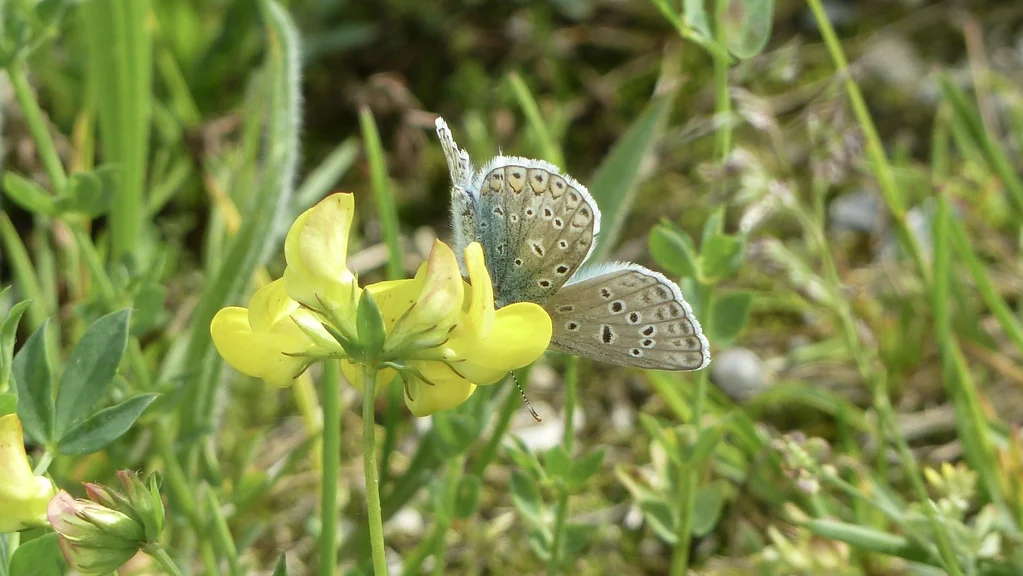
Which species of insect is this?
Polyommatus icarus
